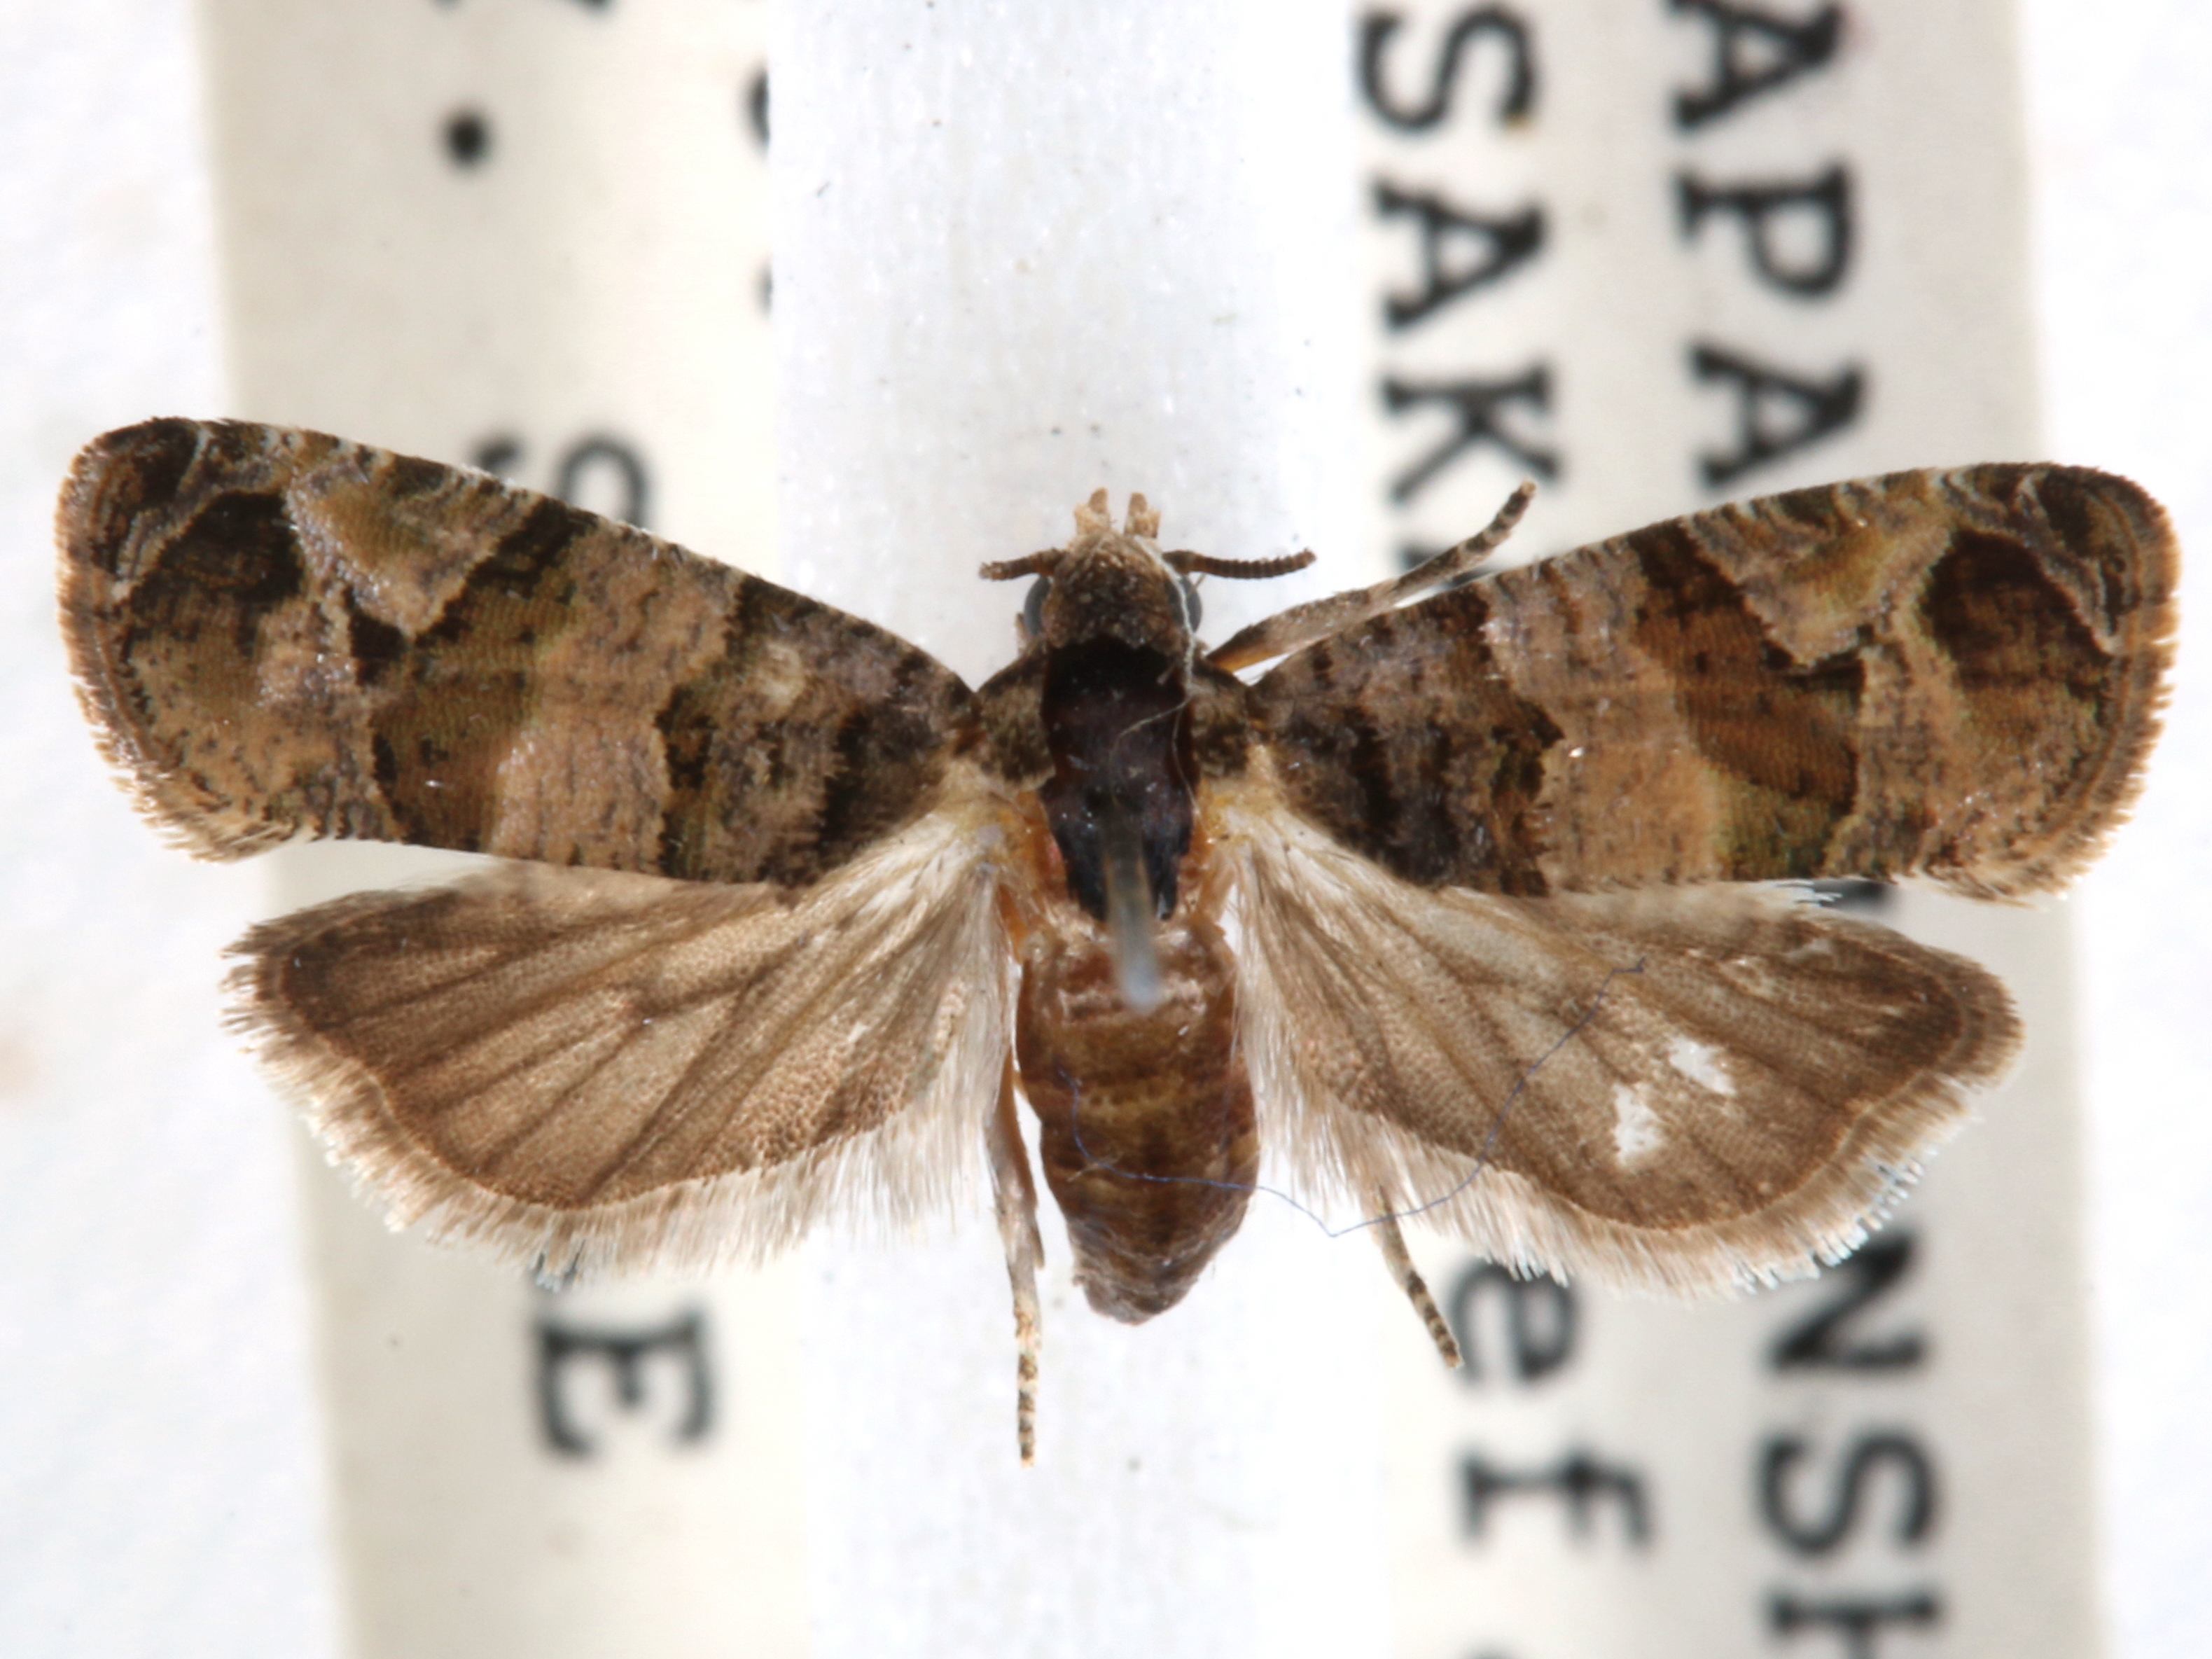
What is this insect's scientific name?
Lobesia coccophaga
